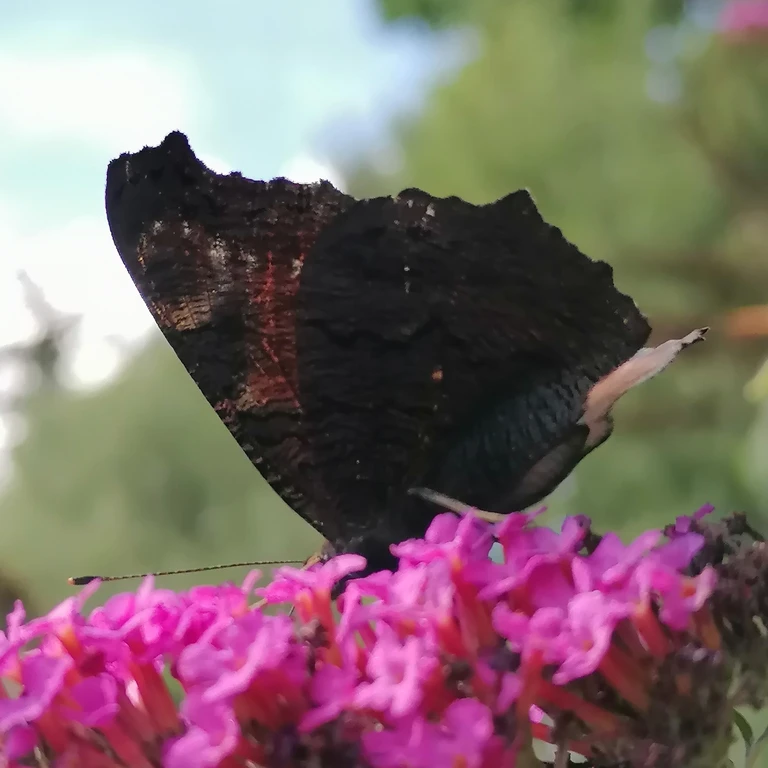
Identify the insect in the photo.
Aglais io
